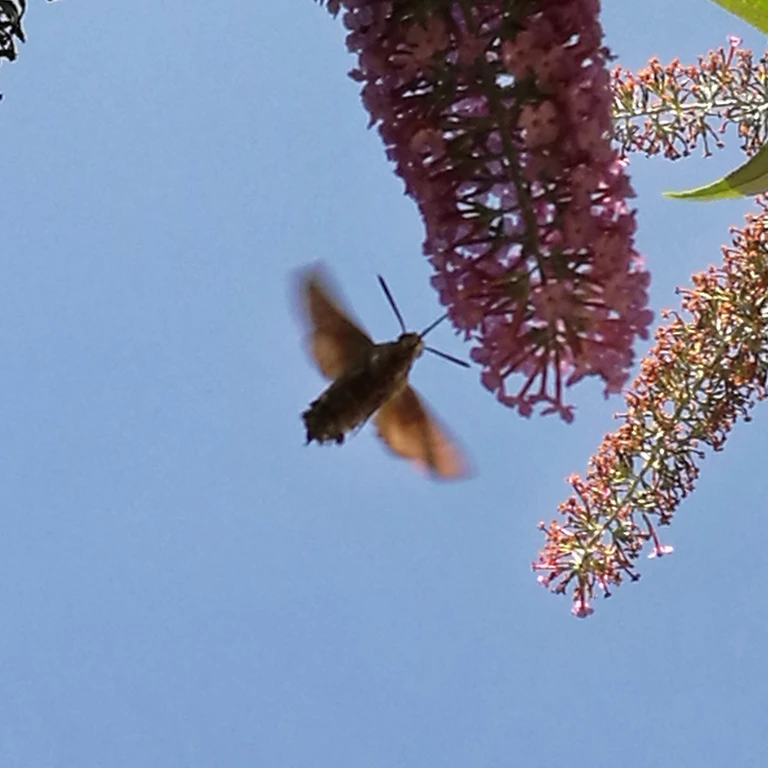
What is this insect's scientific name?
Macroglossum stellatarum
